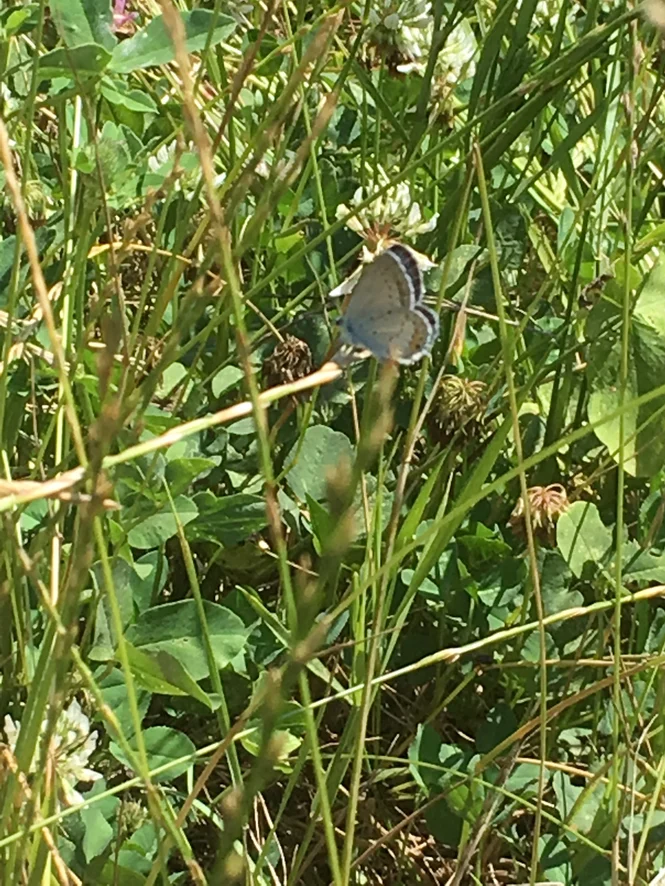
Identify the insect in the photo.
Cupido argiades (also Elkalyce argiades)
